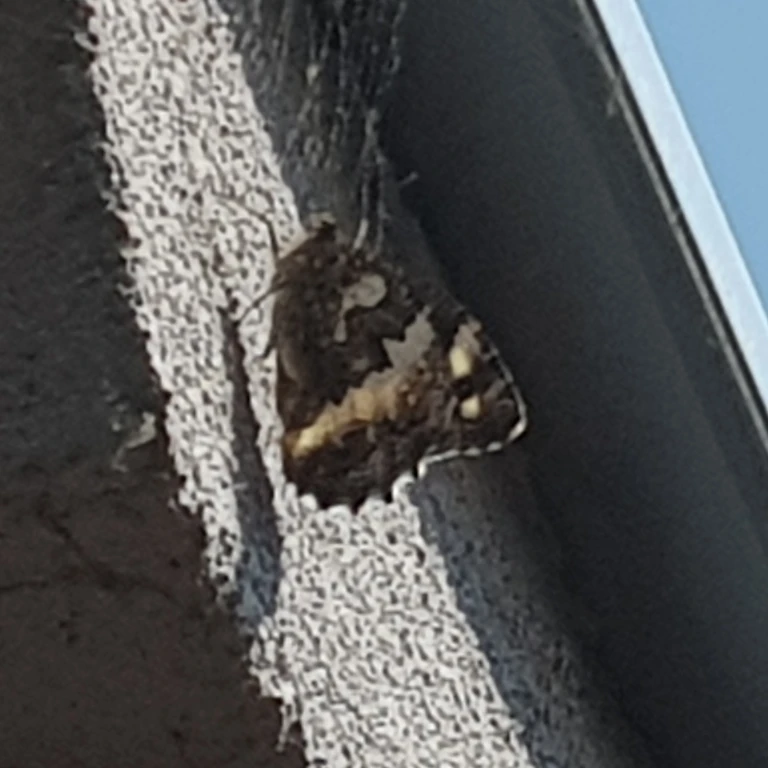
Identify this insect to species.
Brintesia circe
